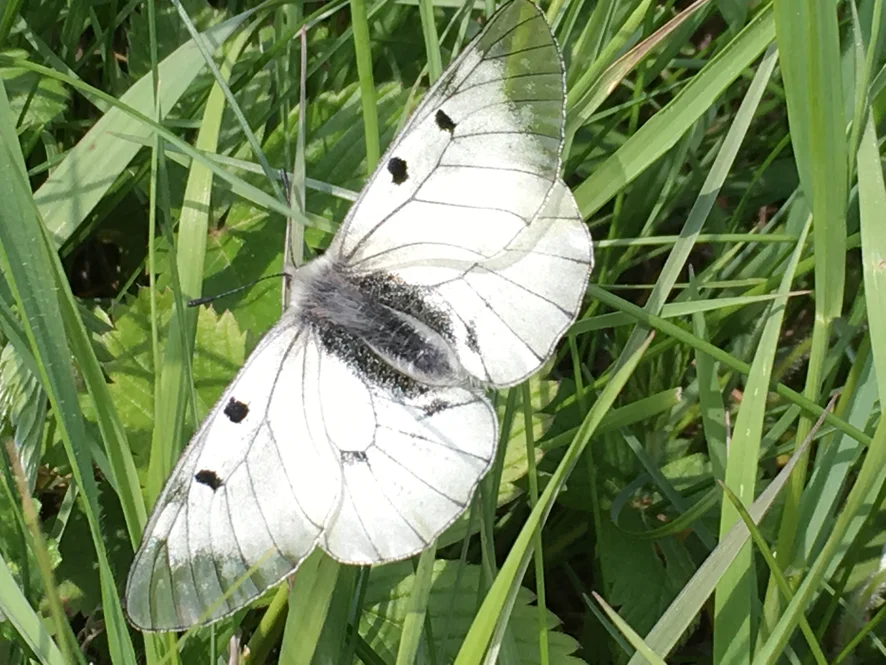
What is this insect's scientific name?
Parnassius mnemosyne
